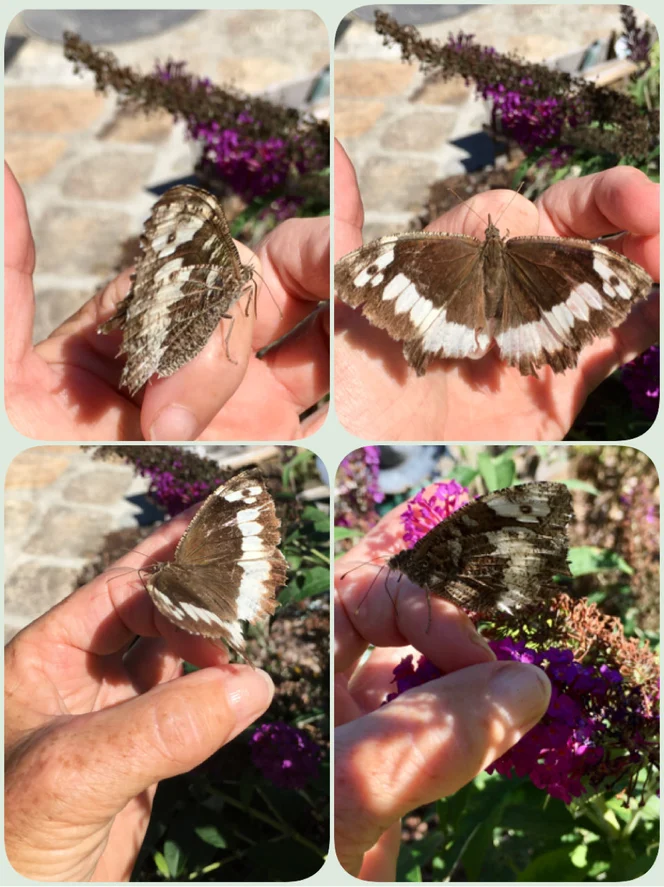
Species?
Brintesia circe
